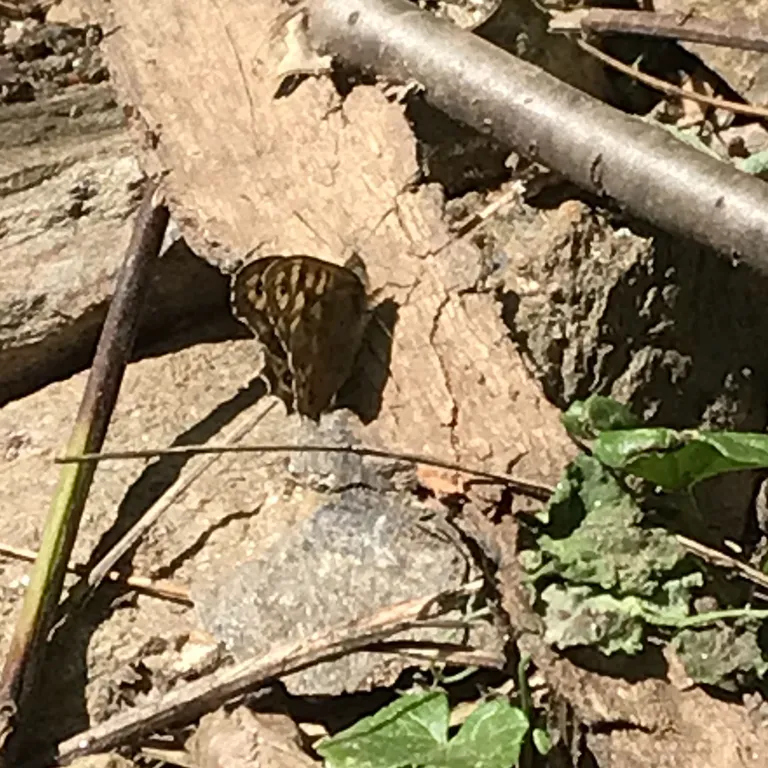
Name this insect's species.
Pararge aegeria
